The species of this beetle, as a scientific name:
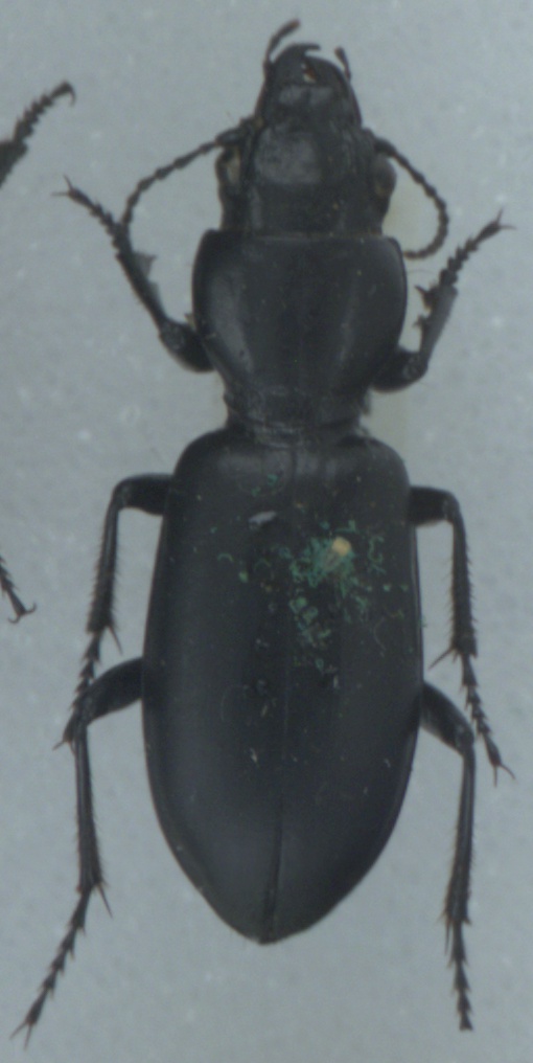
Broscus cephalotes
